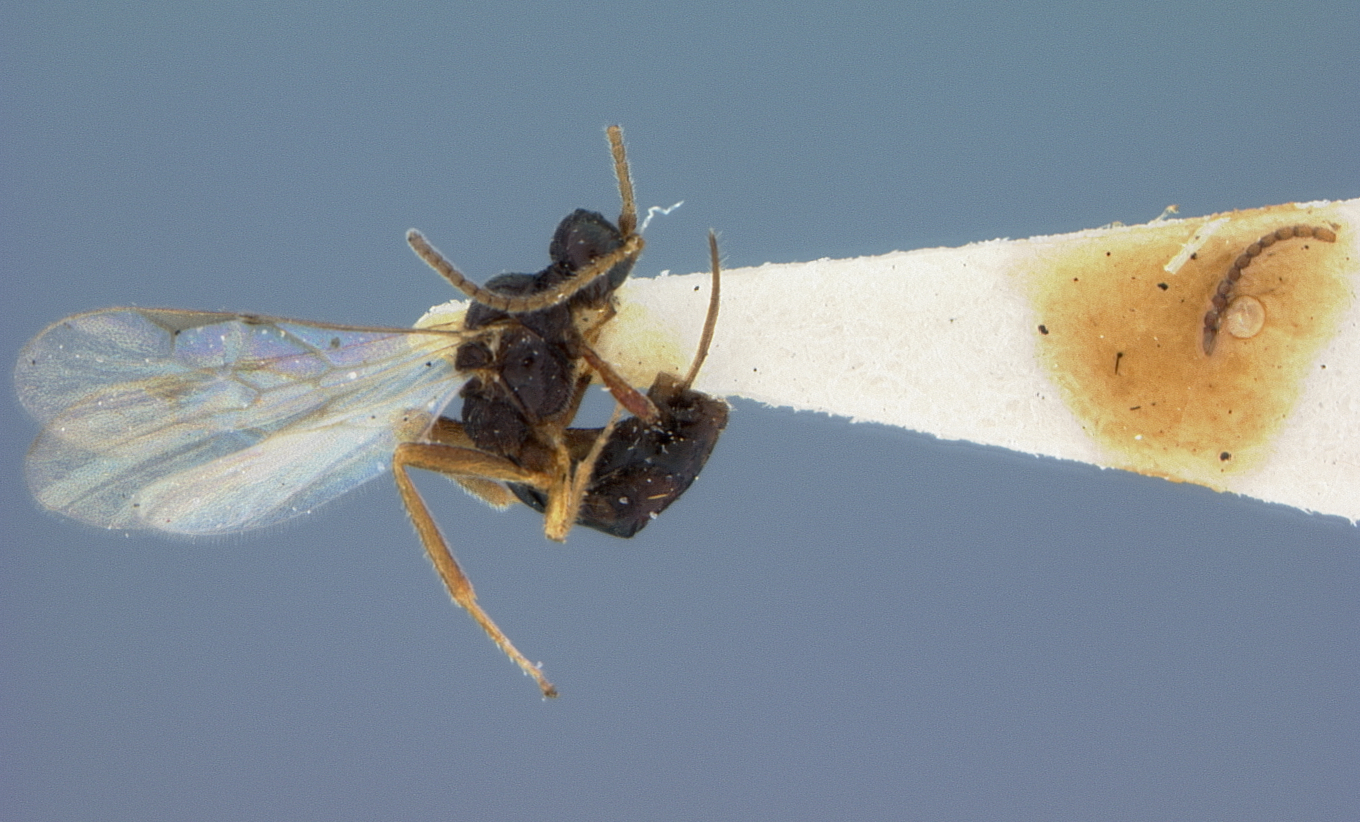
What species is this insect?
Blacus rhadinus
